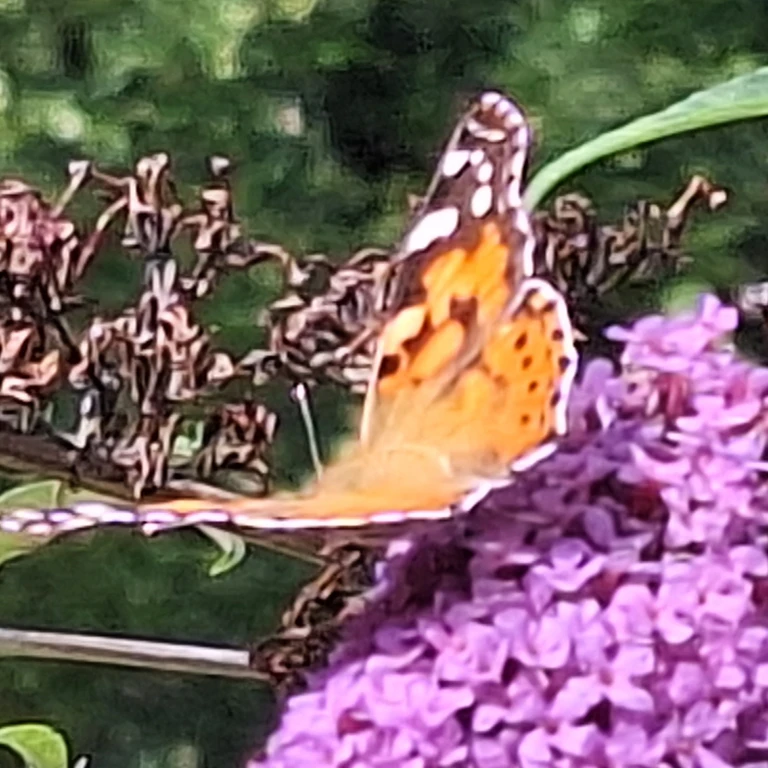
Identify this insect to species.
Vanessa cardui
